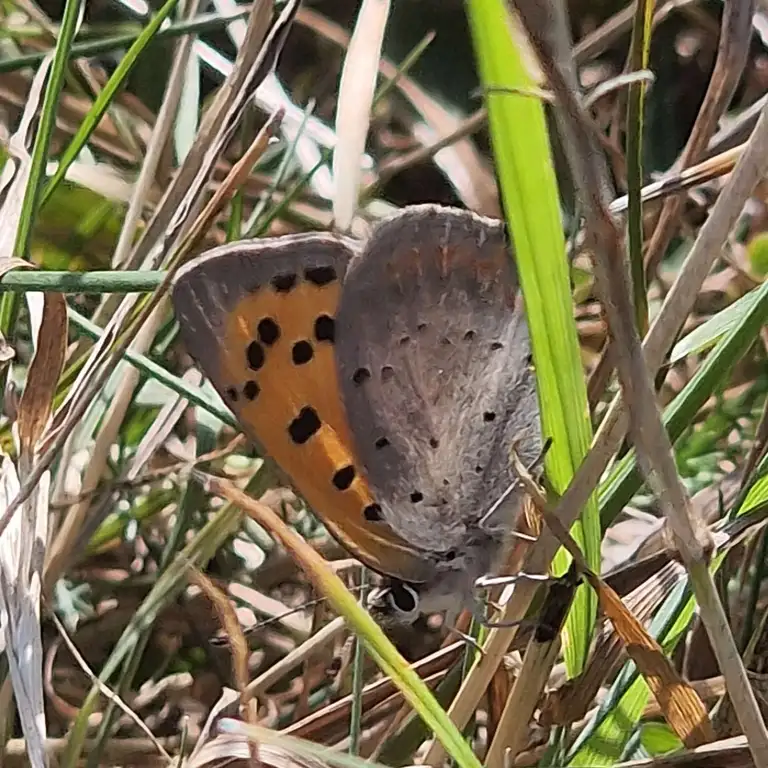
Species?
Lycaena phlaeas
